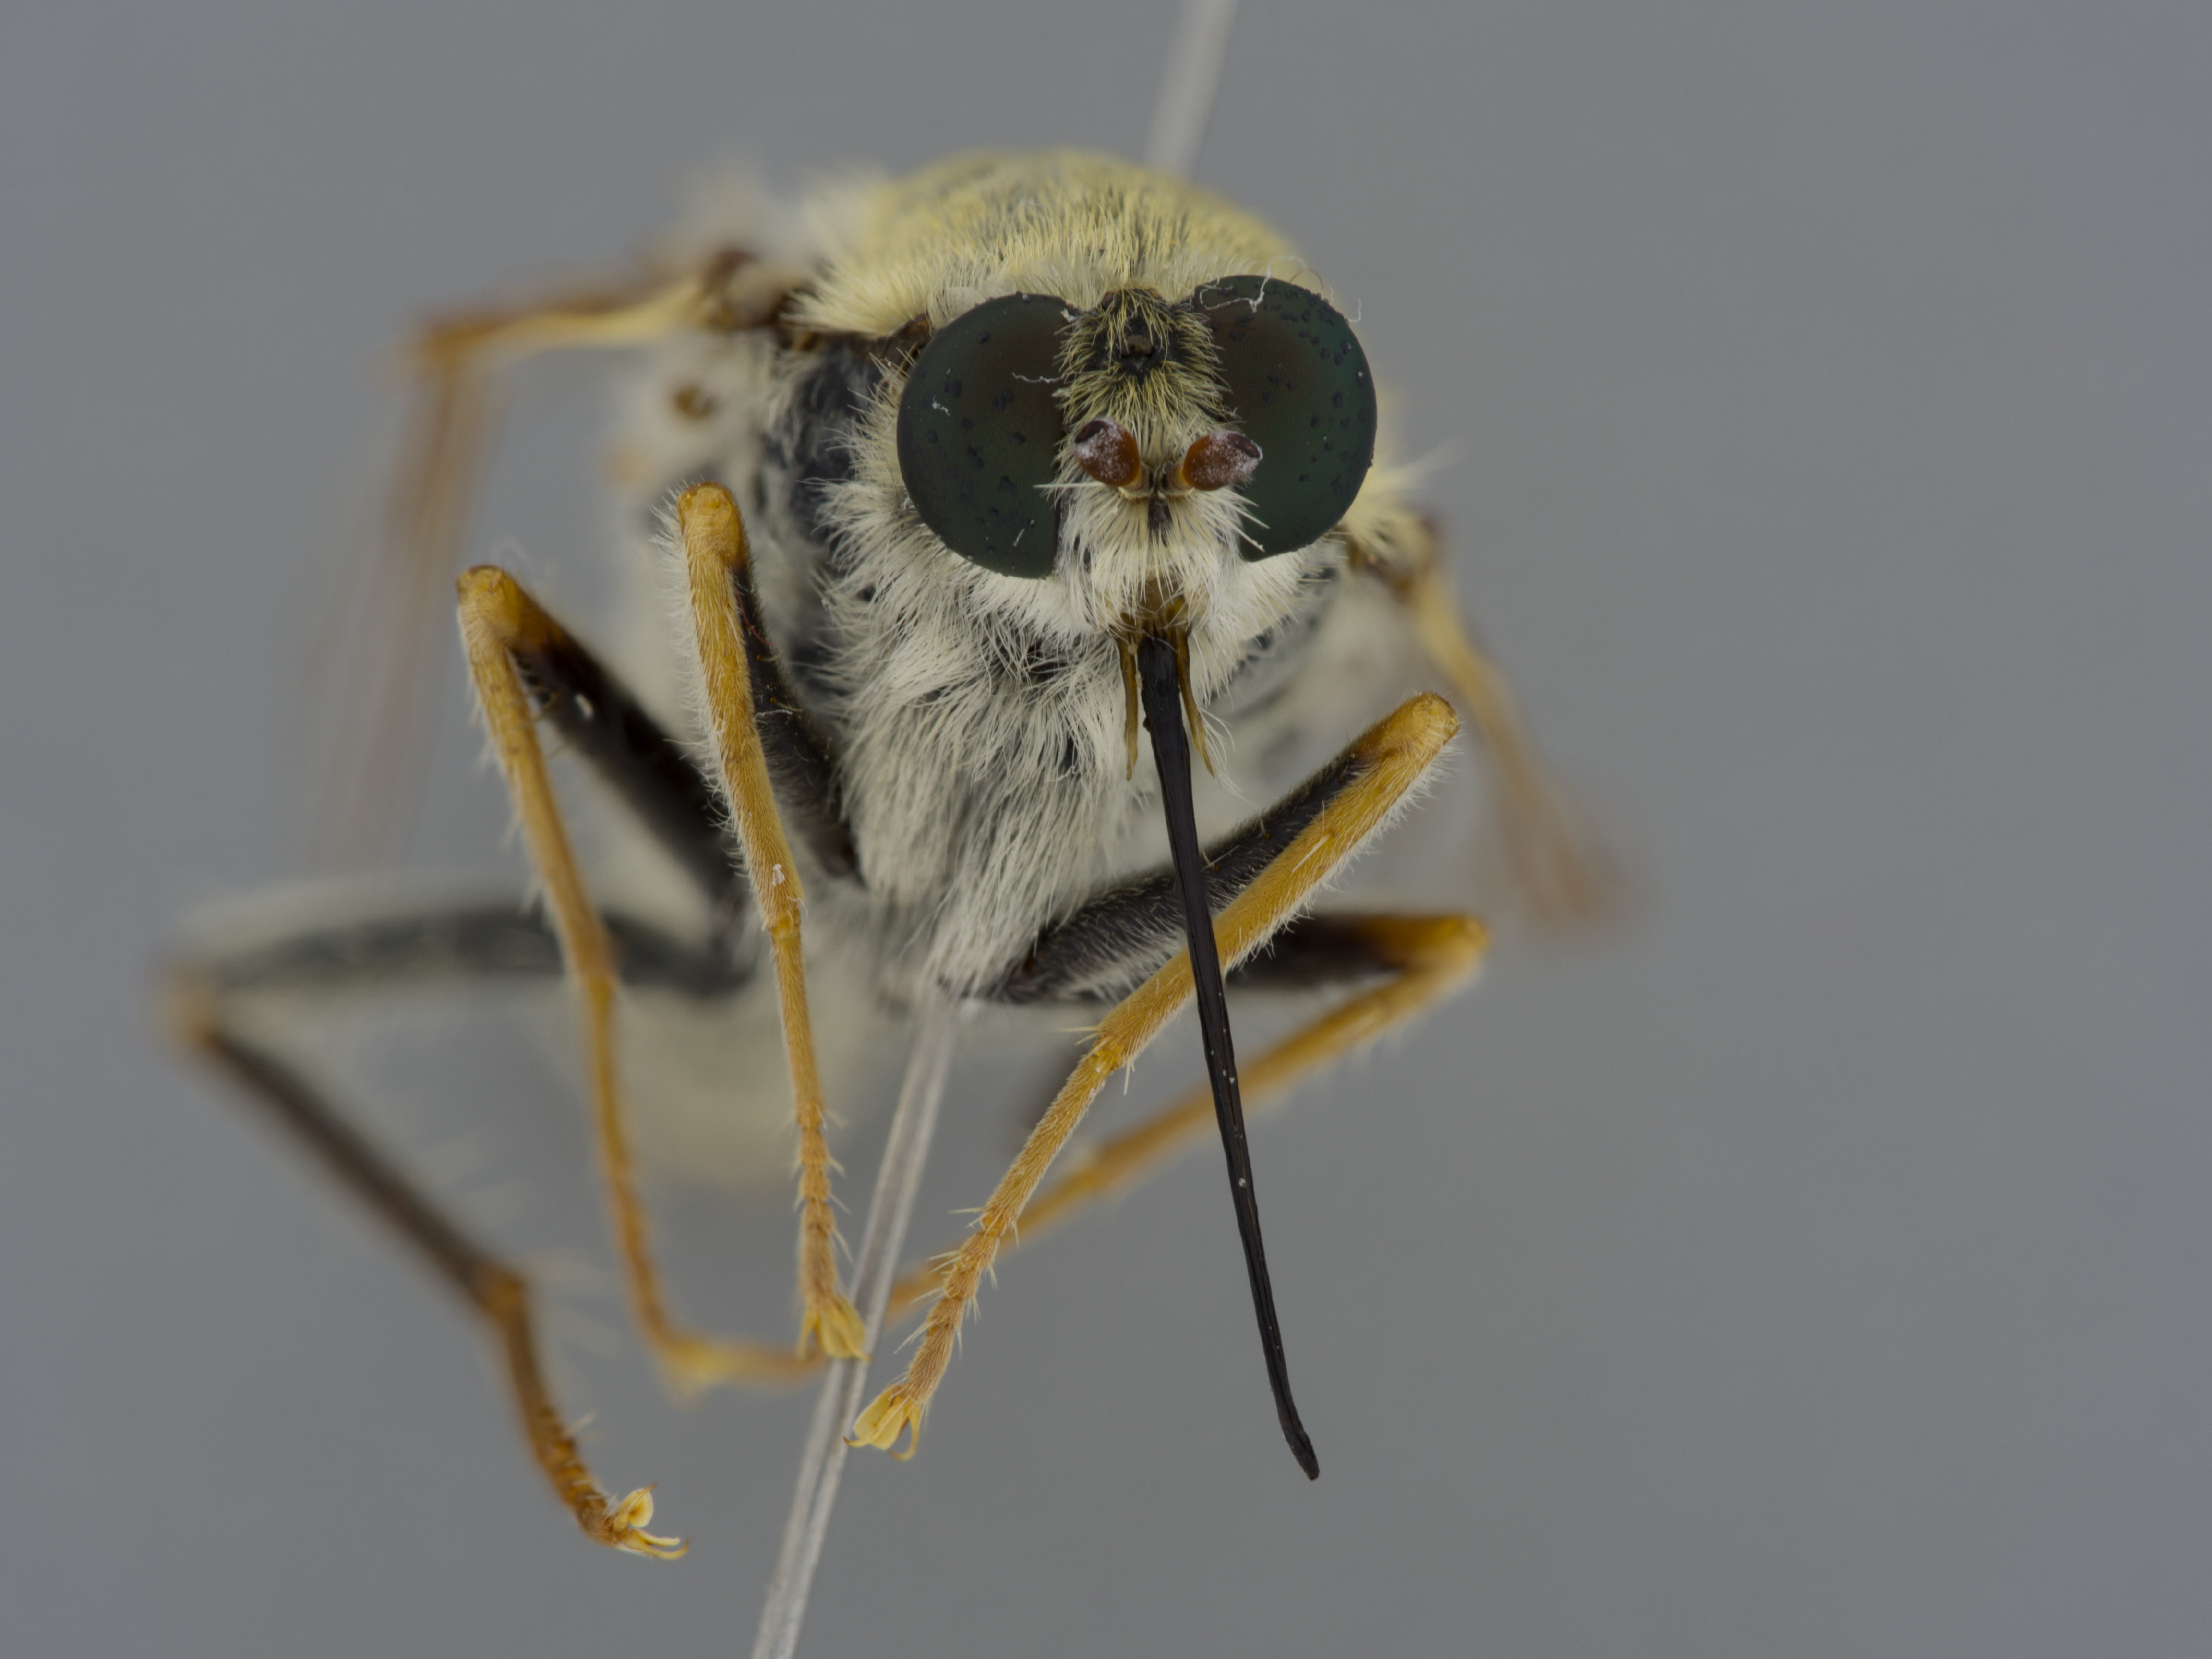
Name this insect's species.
Rhaphiomidas parkeri
